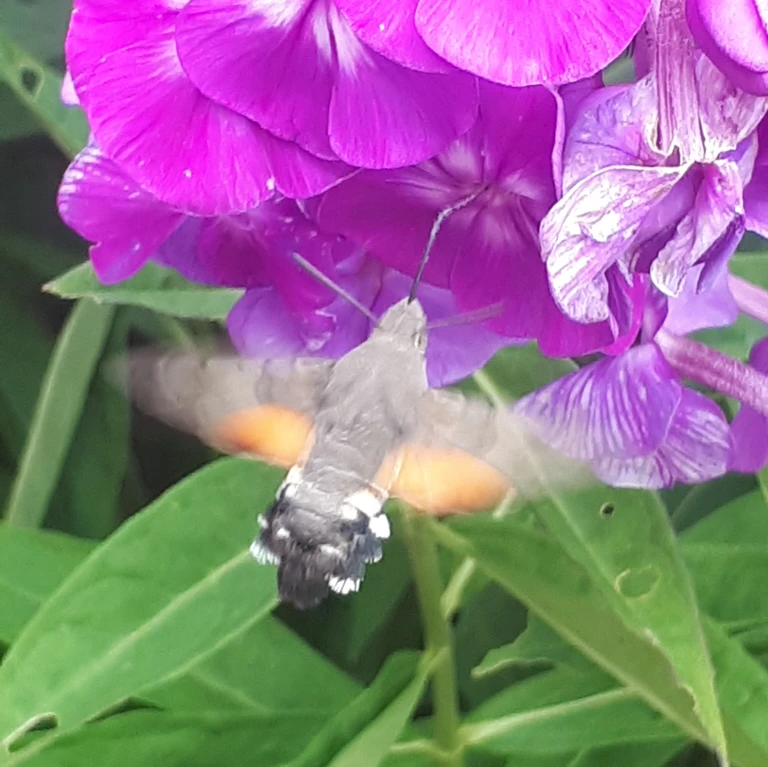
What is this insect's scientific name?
Macroglossum stellatarum
